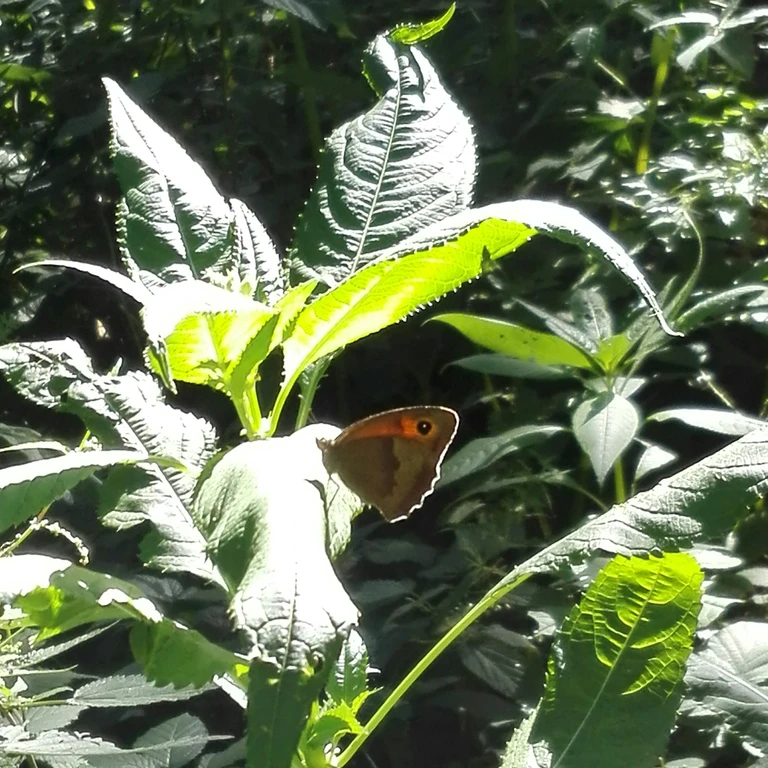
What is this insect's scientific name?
Maniola jurtina
